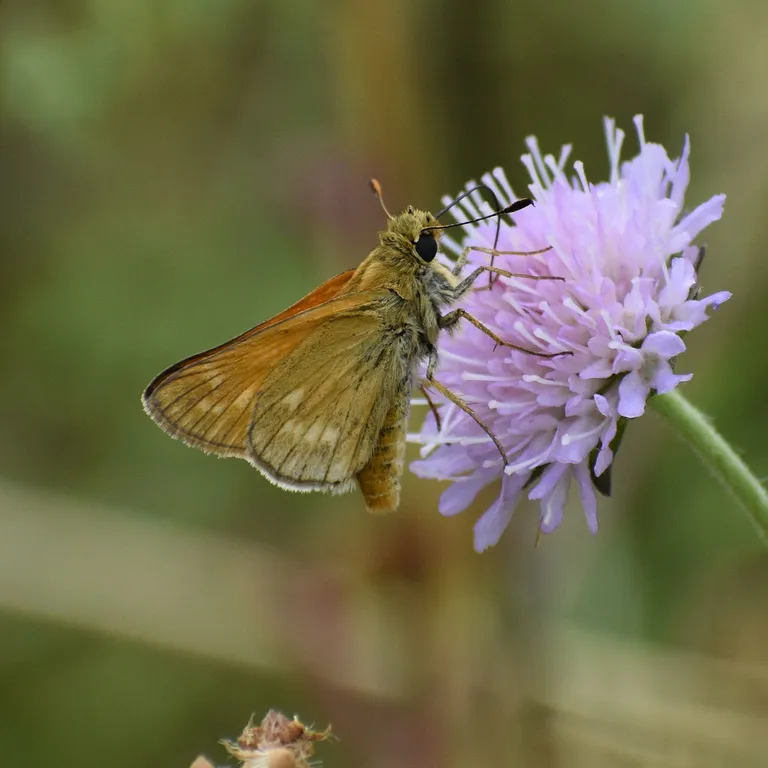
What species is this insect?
Ochlodes sylvanus (also Ochlodes venata)
